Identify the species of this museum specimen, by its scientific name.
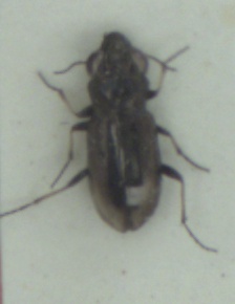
Notiophilus biguttatus
